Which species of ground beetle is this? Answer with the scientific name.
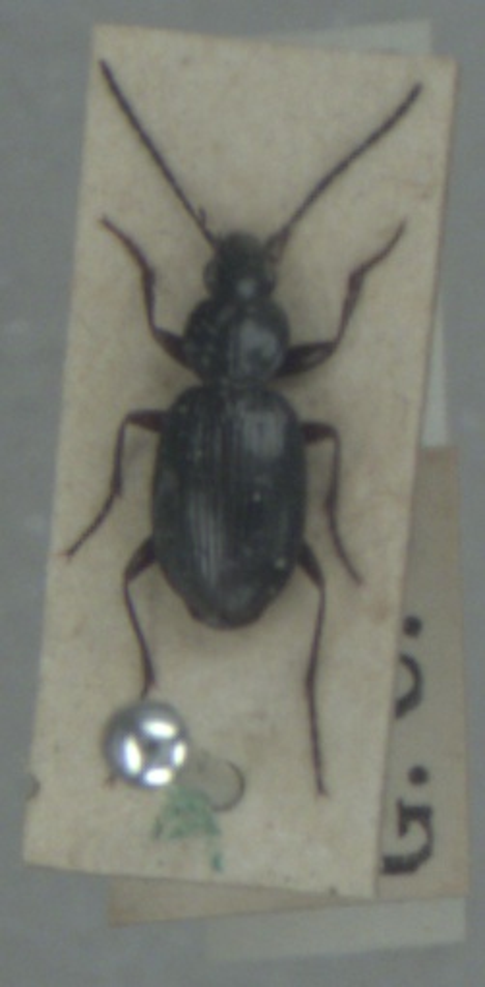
Agonum fuliginosum
